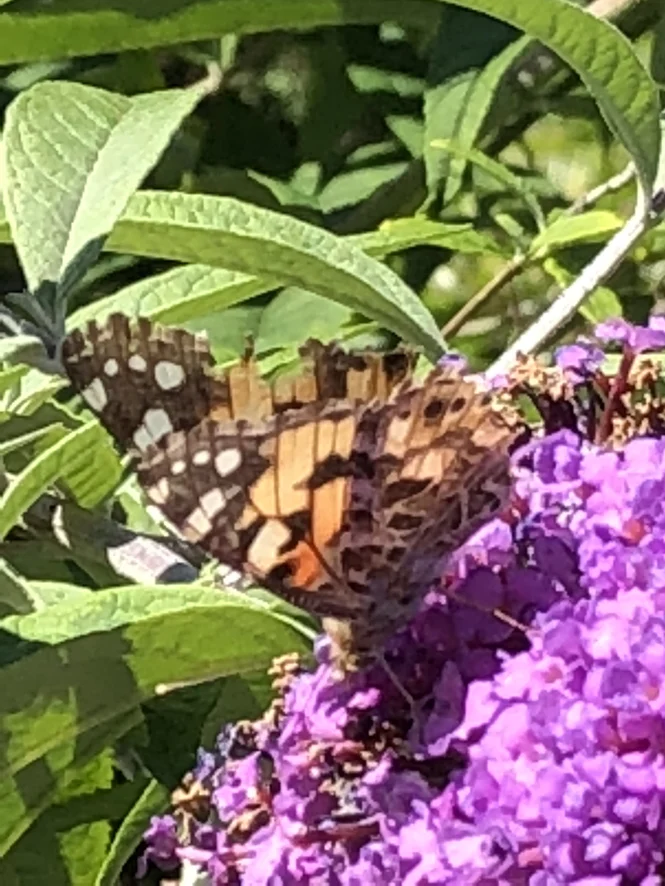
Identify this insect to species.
Vanessa cardui
